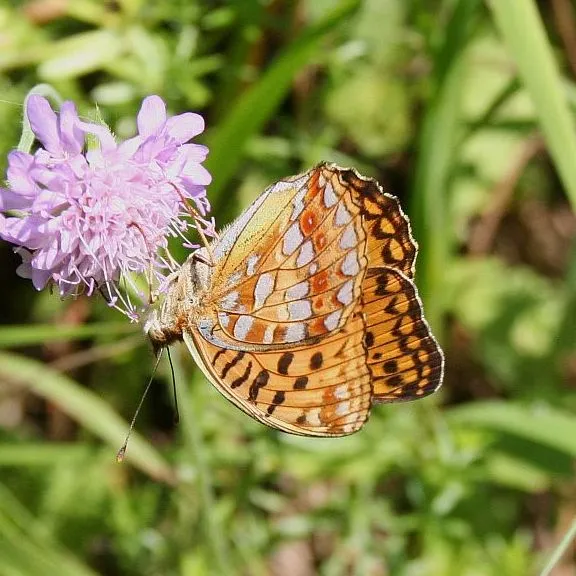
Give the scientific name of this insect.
Fabriciana adippe
